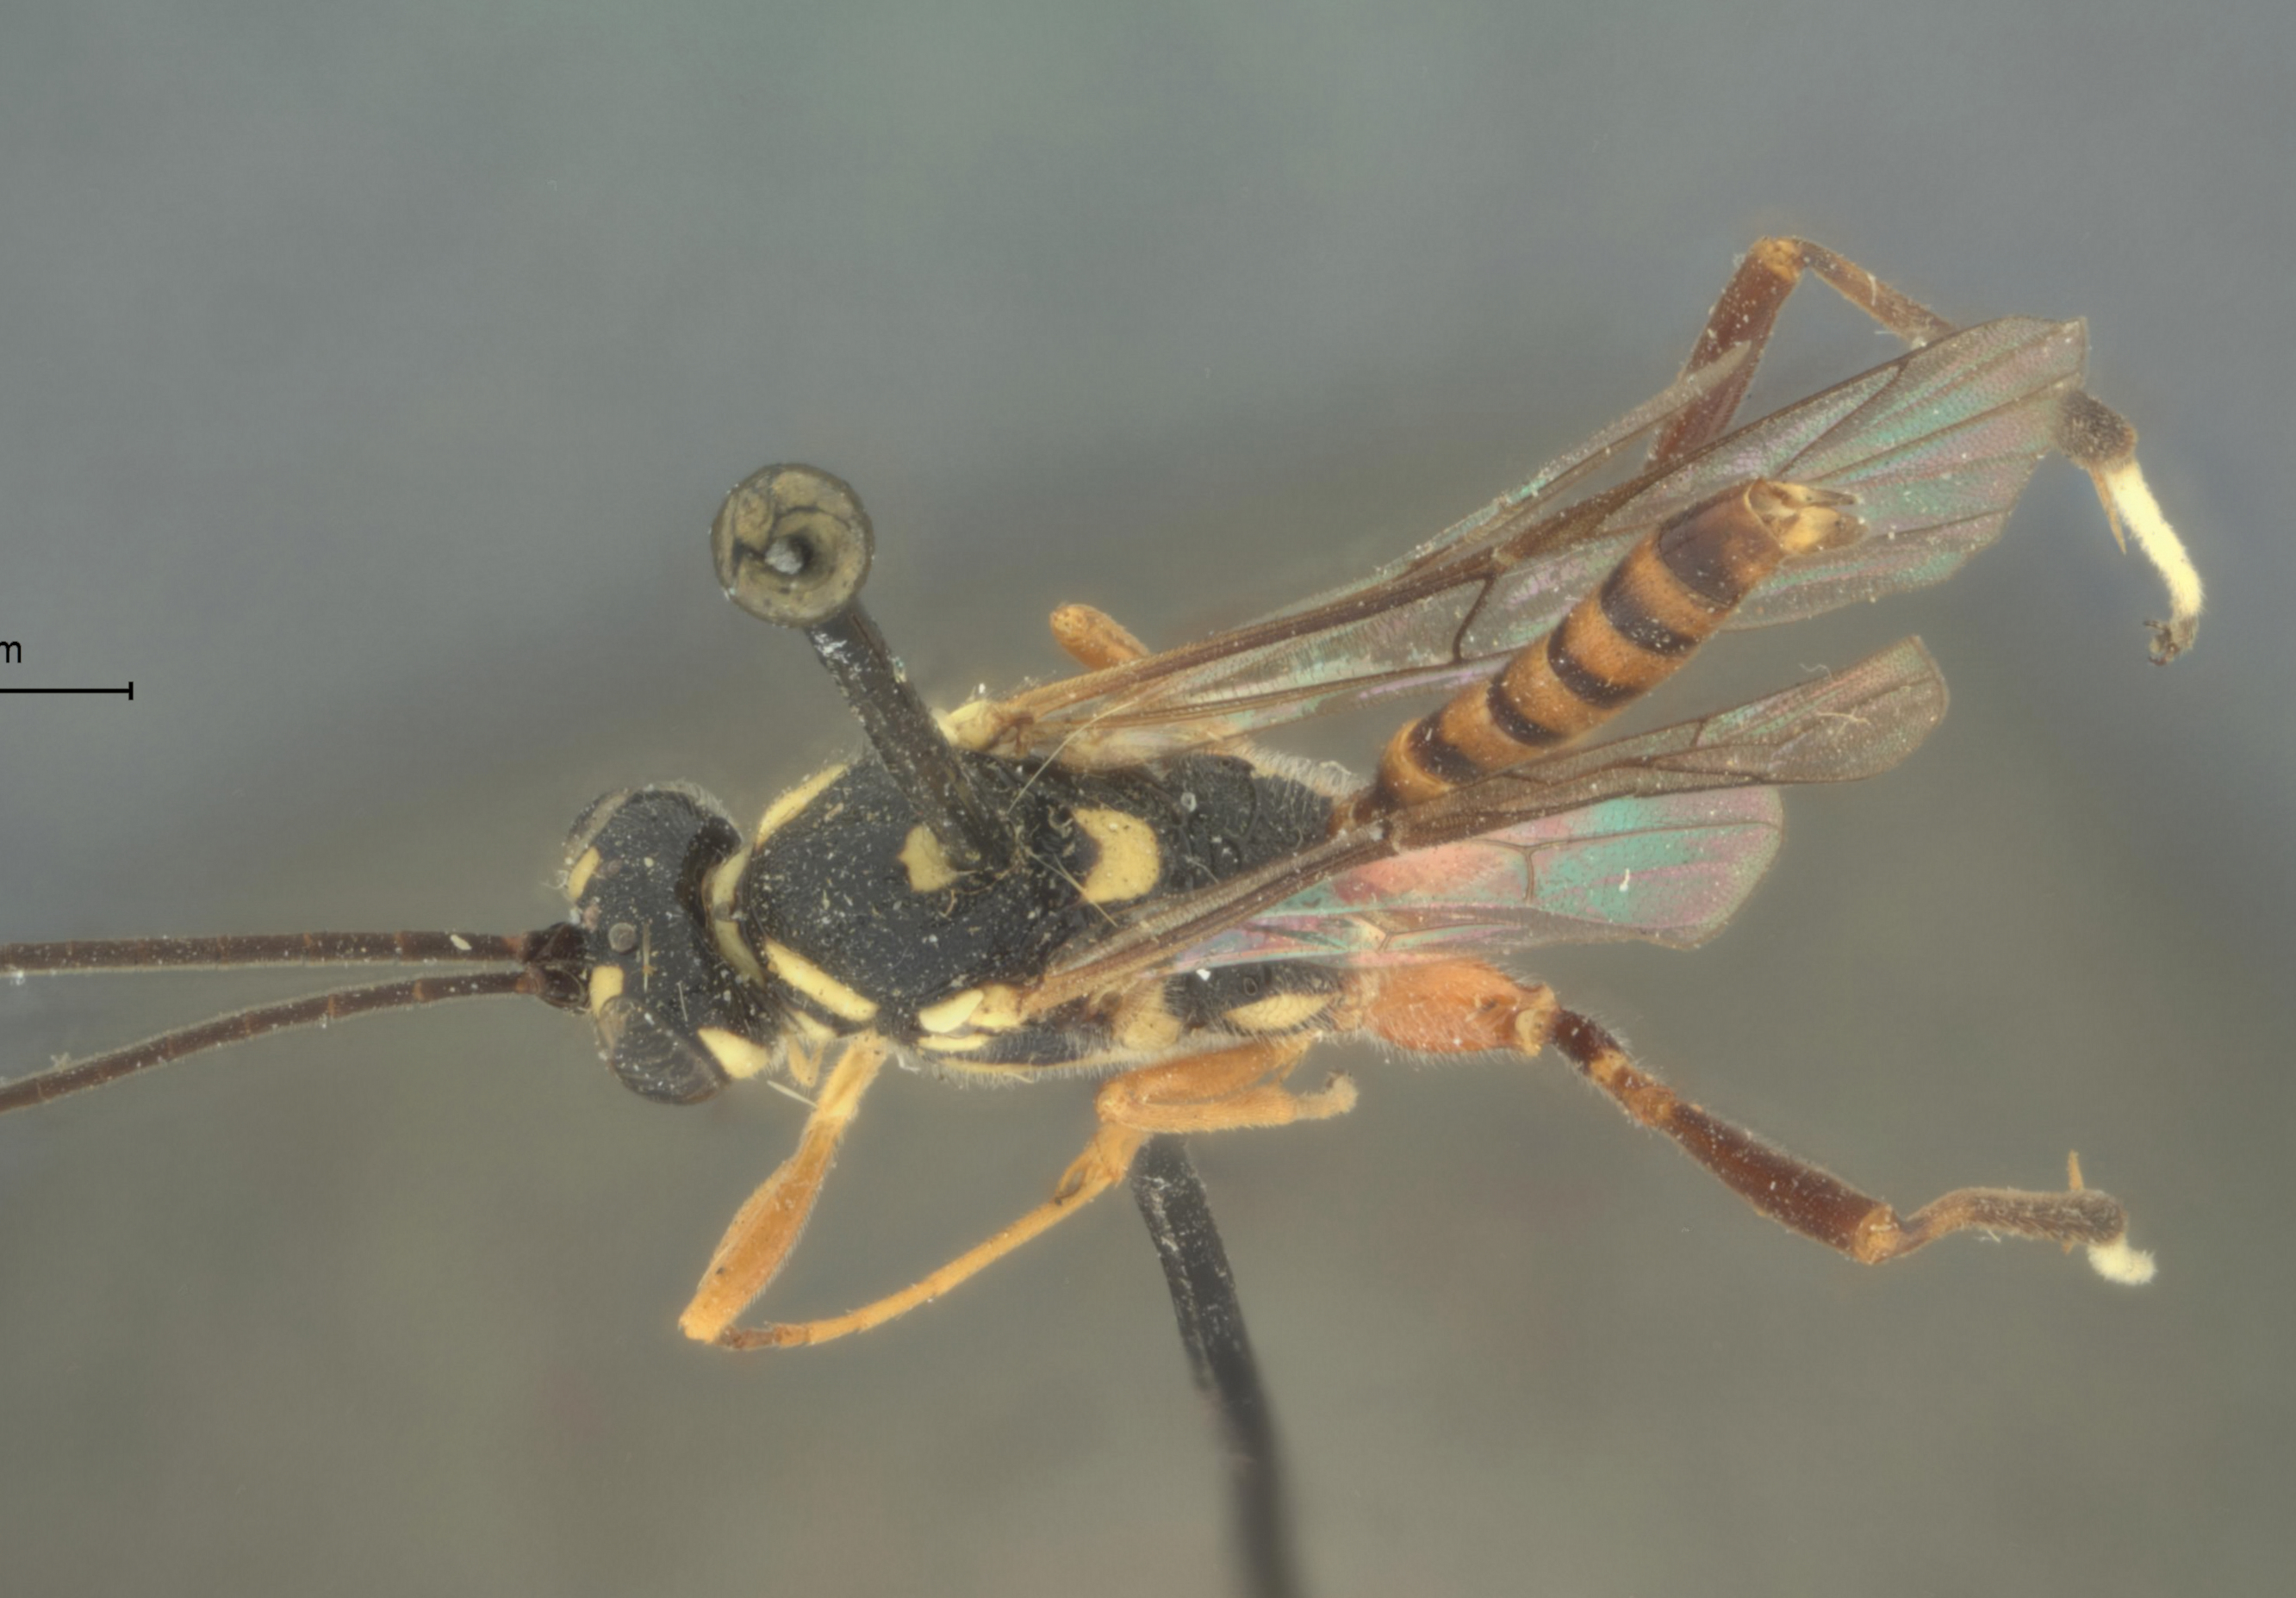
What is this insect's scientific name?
Mesostenus leucopus
